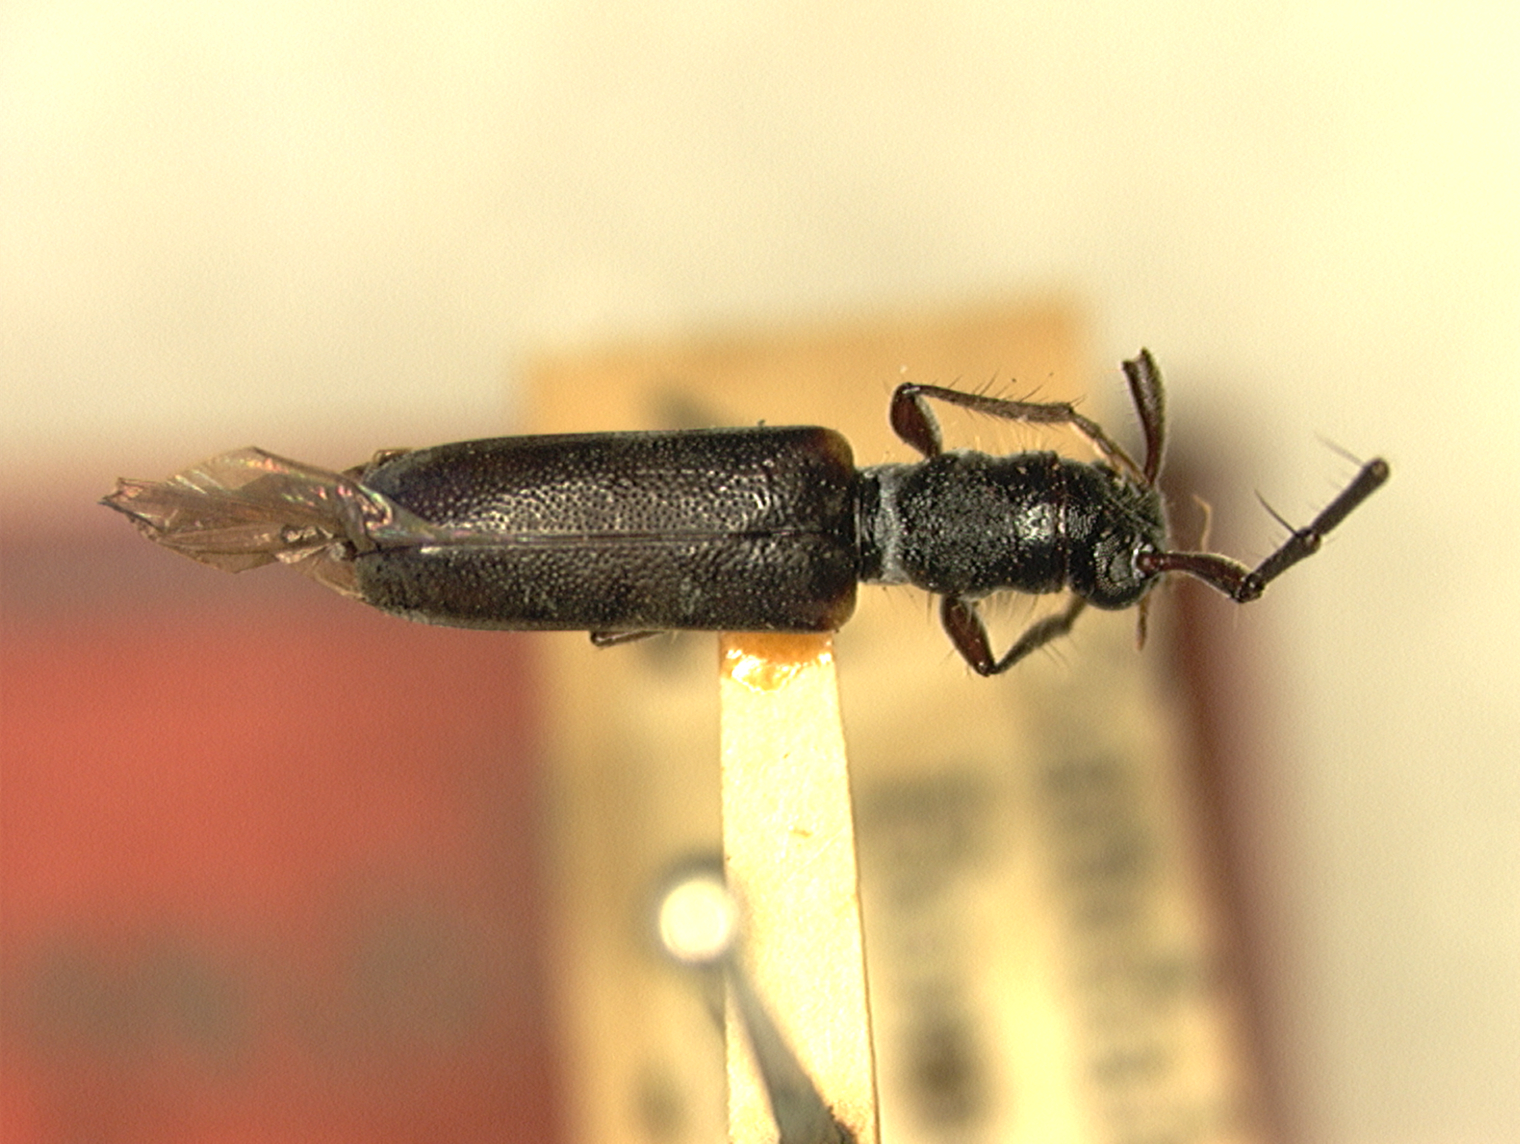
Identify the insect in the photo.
Stenhomalus sericeus
